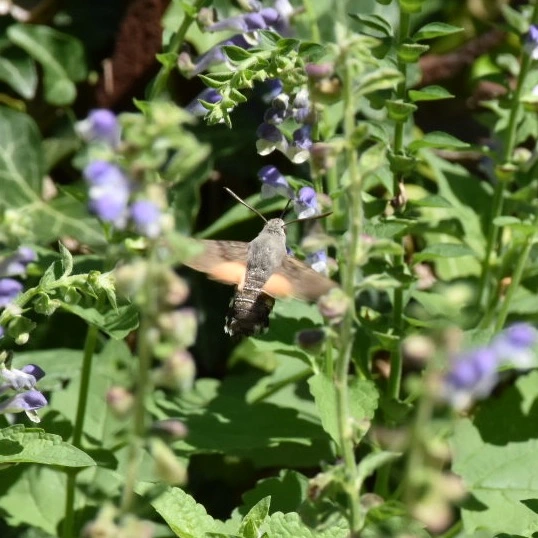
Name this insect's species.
Macroglossum stellatarum
